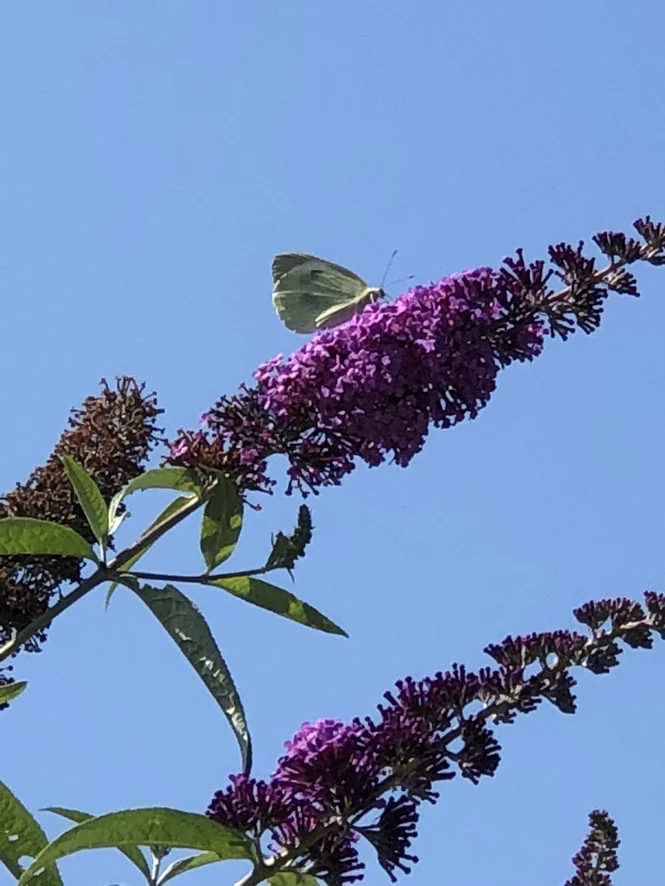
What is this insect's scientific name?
Pieris brassicae
